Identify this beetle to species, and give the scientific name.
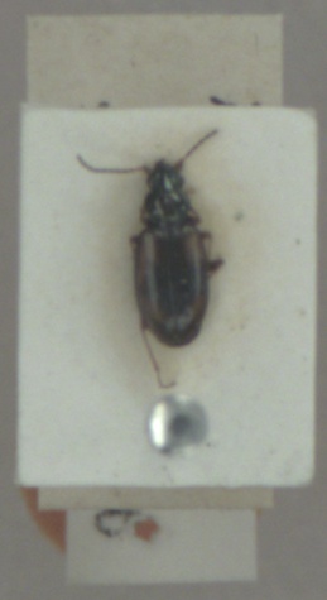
Bembidion femoratum
